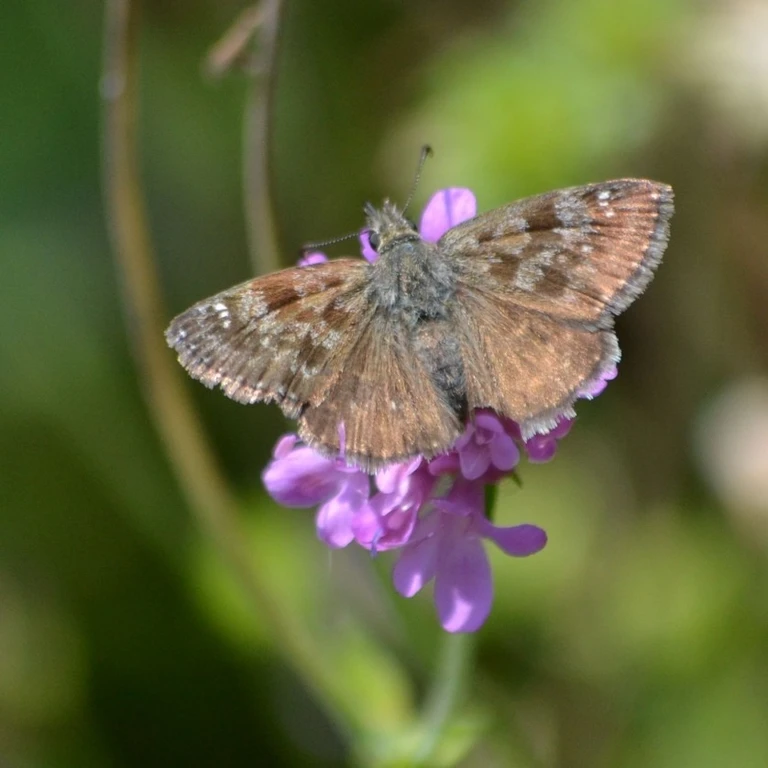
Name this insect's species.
Erynnis tages
